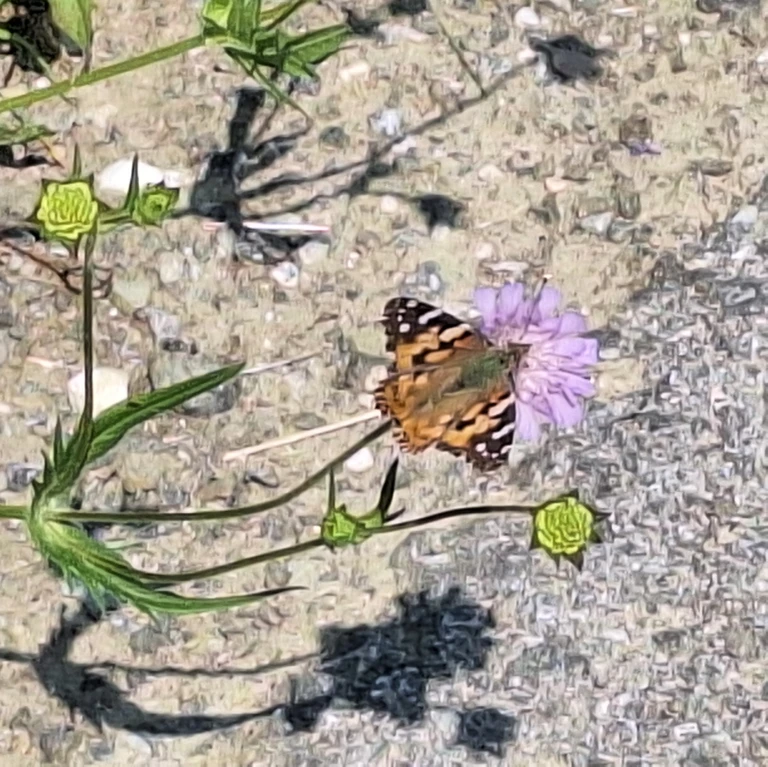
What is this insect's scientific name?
Vanessa cardui
